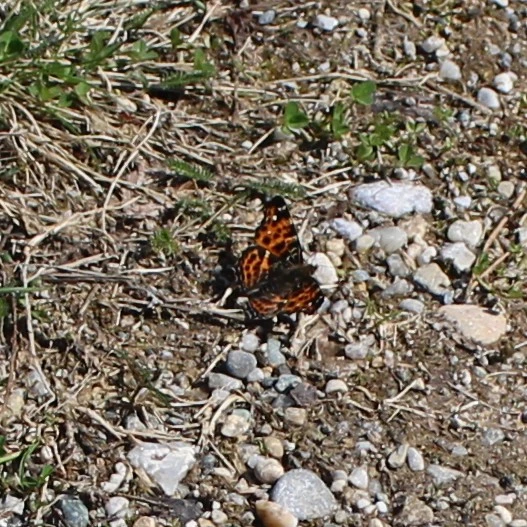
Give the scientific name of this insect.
Araschnia levana
